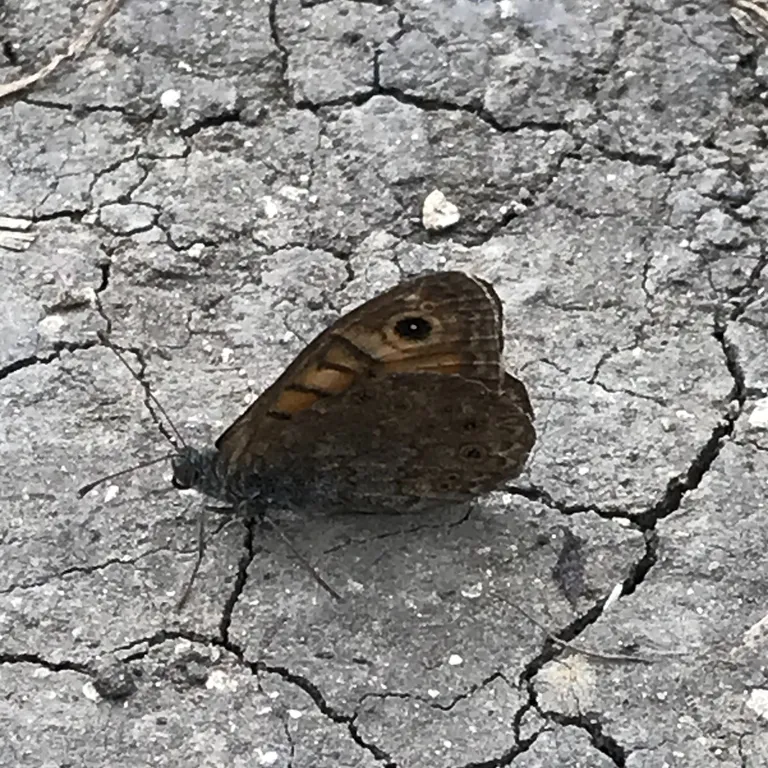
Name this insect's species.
Lasiommata megera (also Pararge megera)
